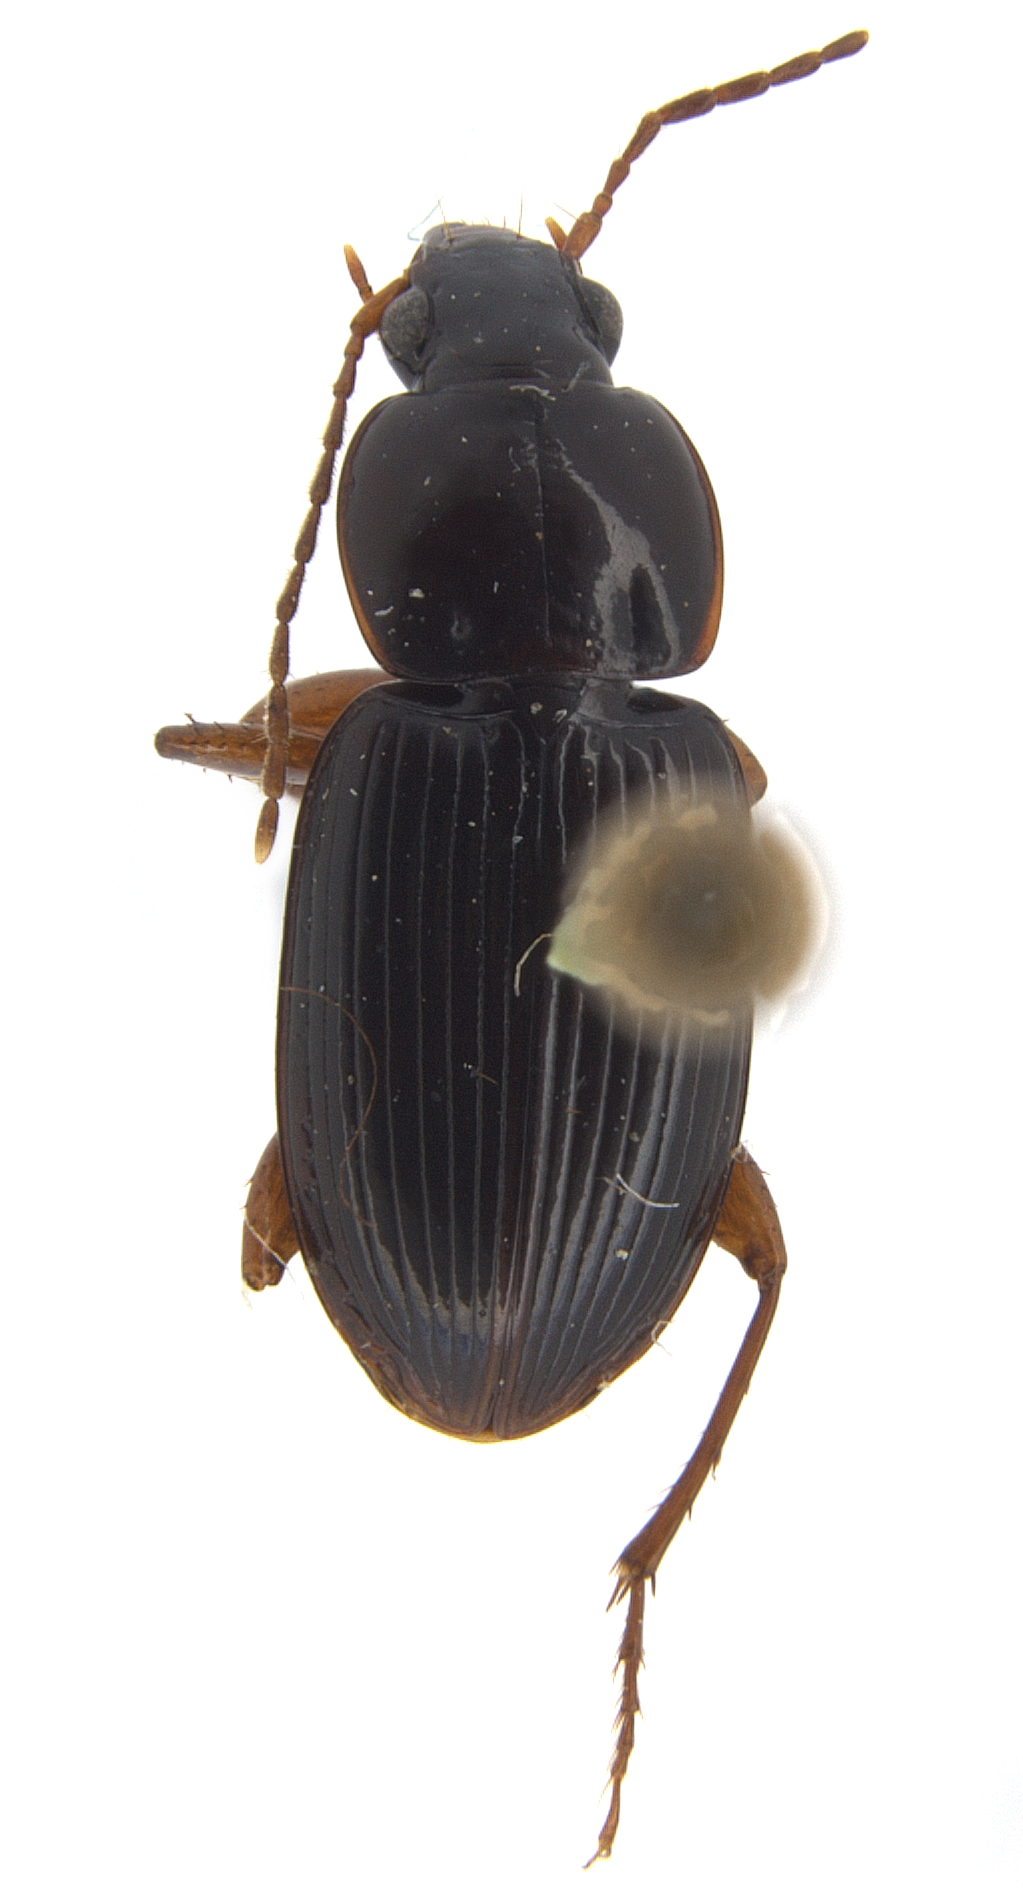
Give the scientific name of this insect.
Loxandrus crenatus
